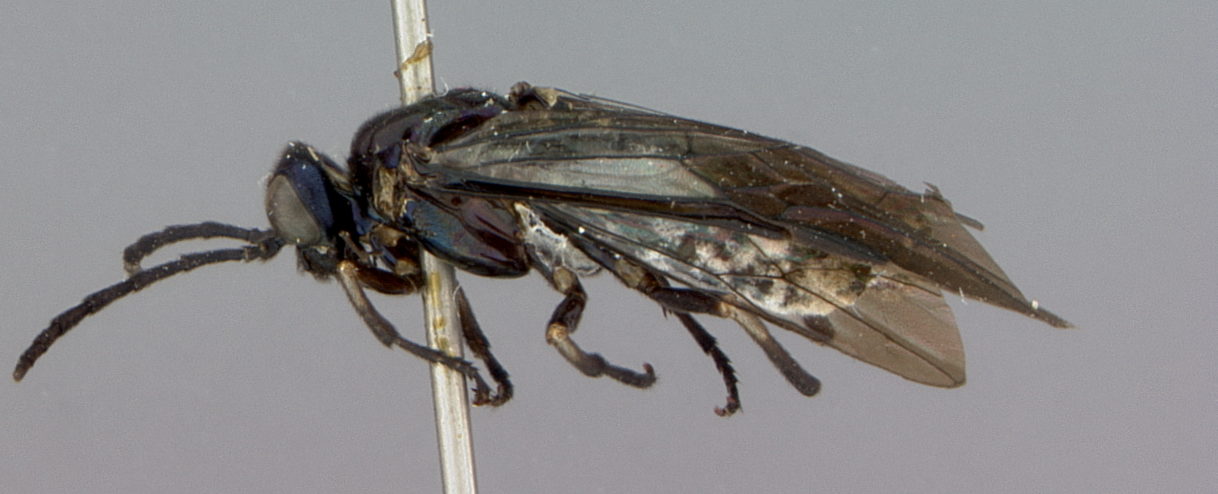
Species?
Senoclia diascoreae
